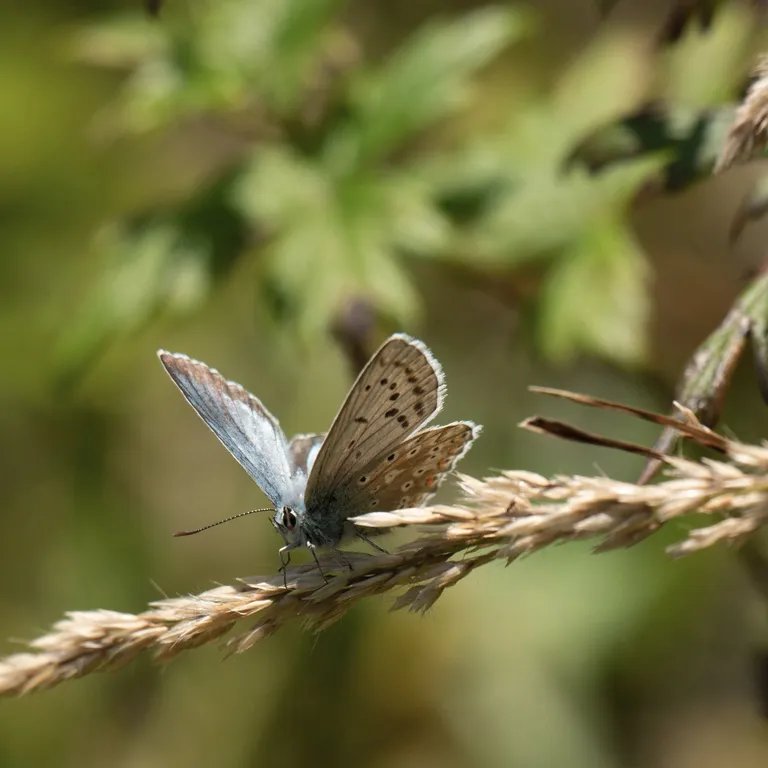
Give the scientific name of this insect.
Lysandra coridon
